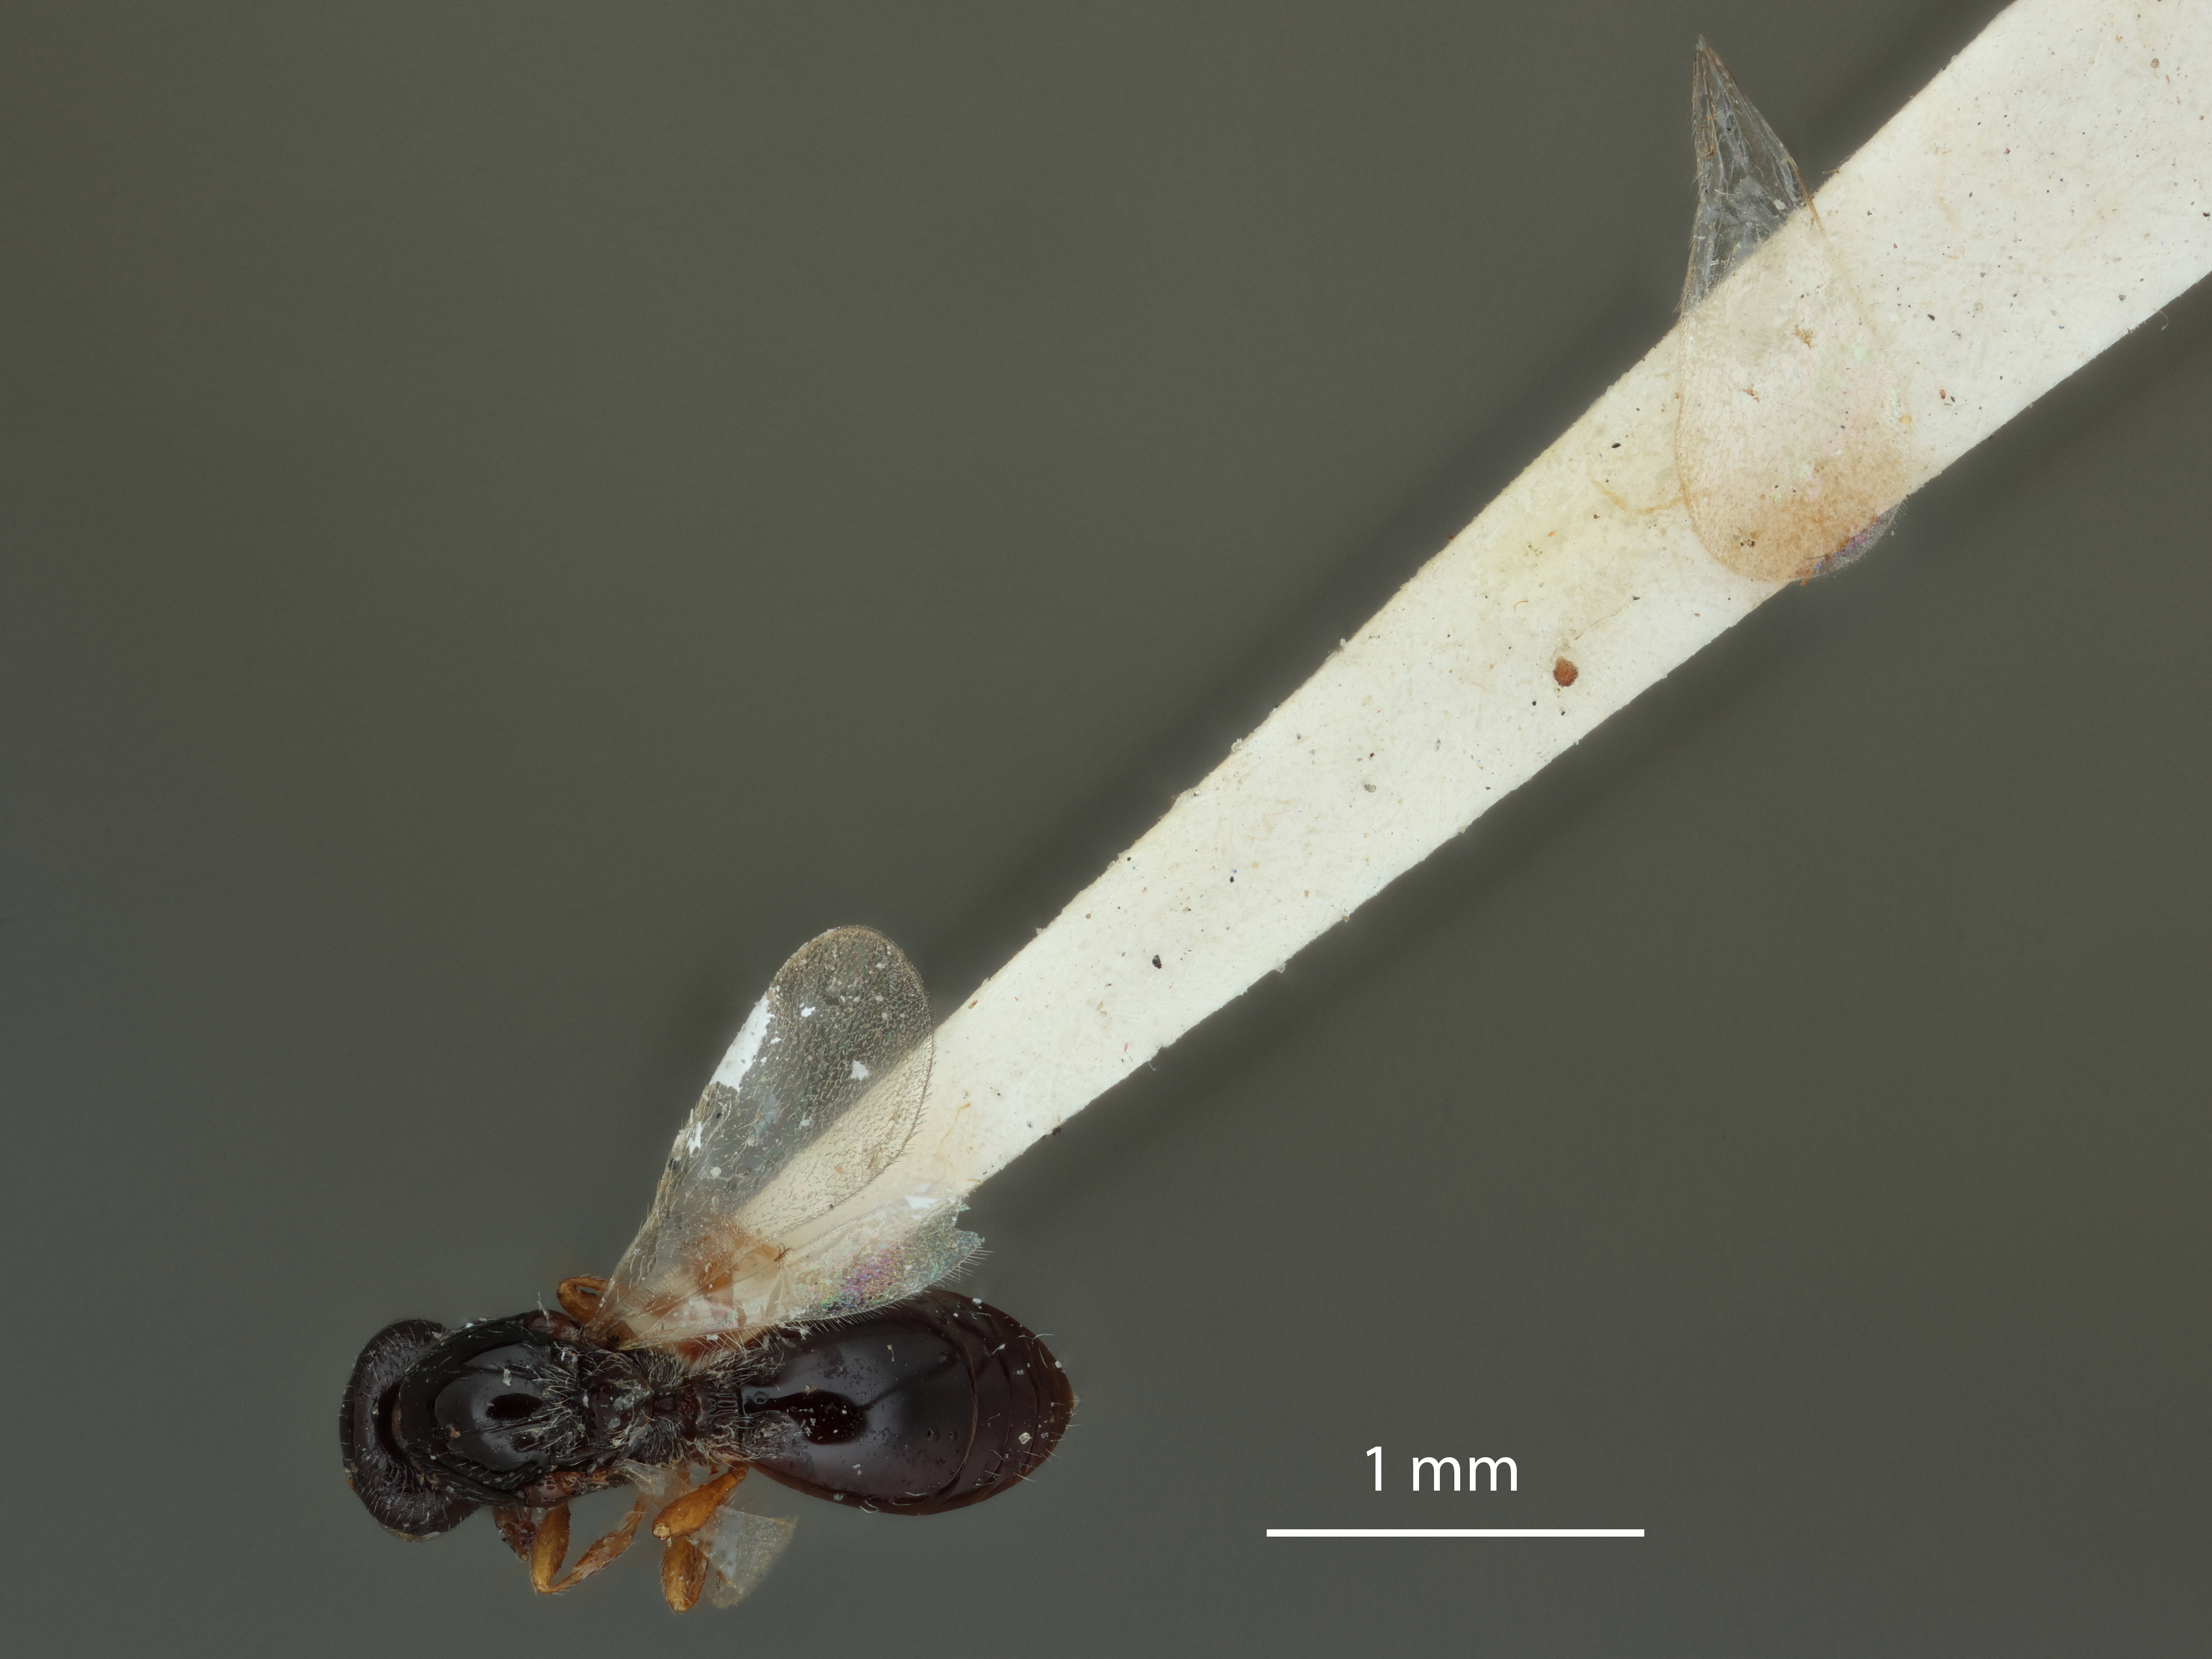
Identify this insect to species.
Isorhombus arizonensis
